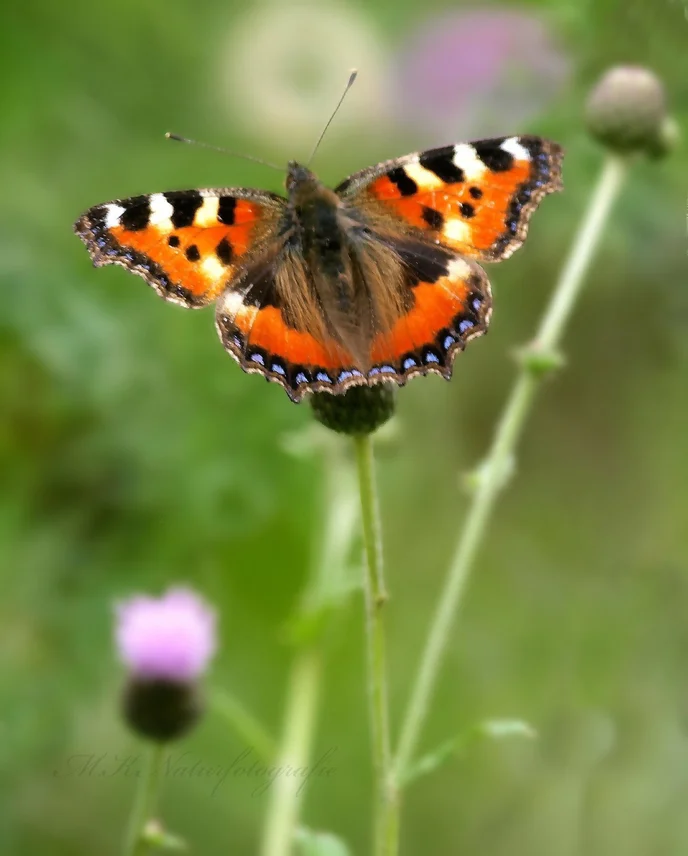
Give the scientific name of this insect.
Aglais urticae
